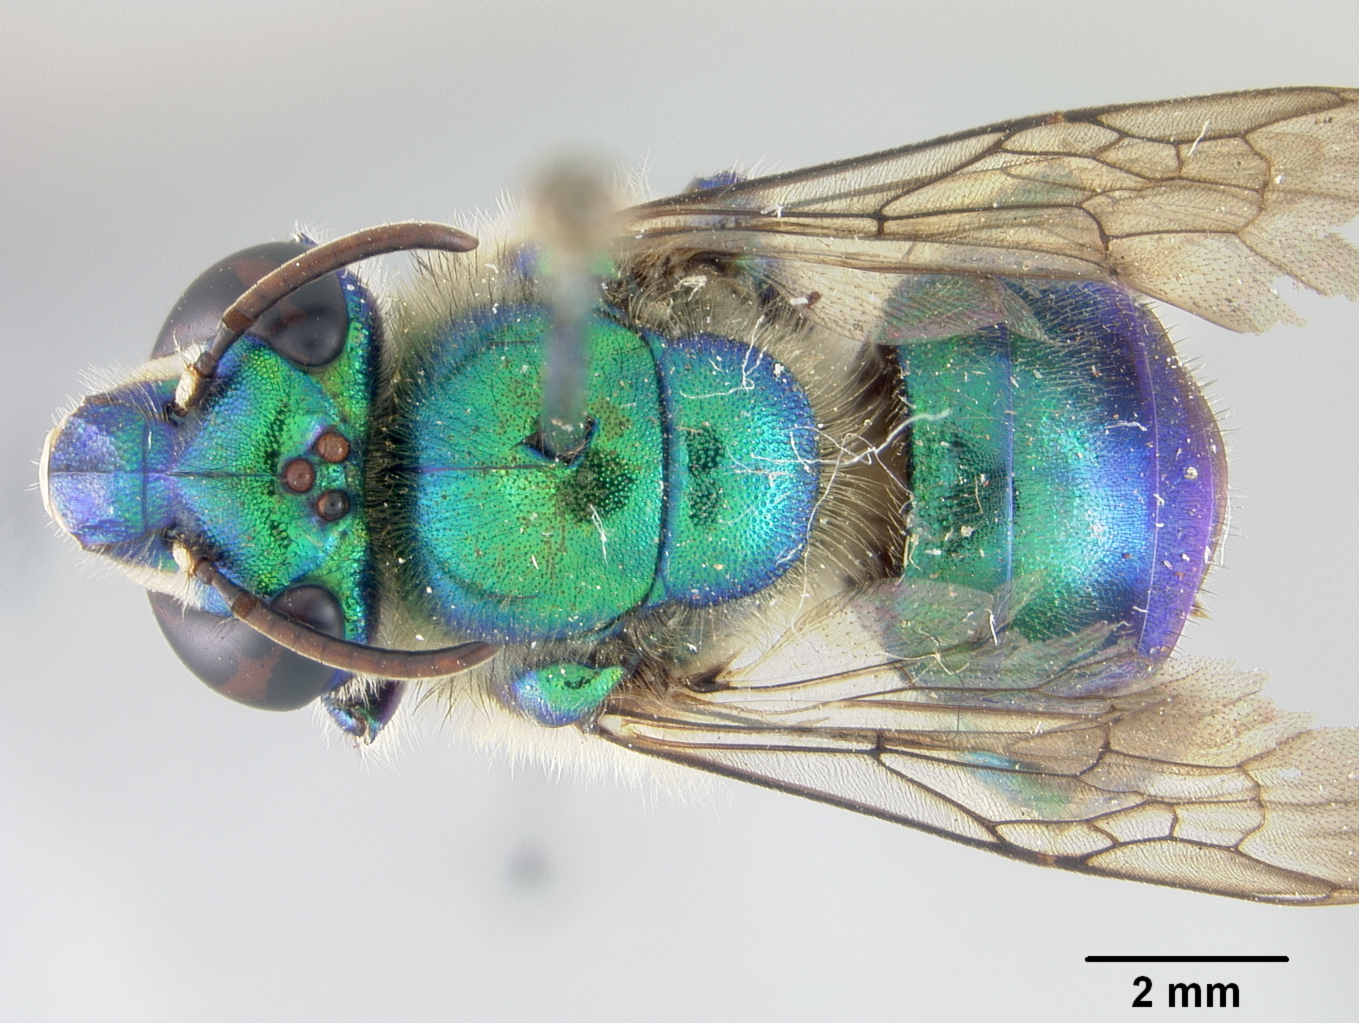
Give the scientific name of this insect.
Euglossa nigrosignata
